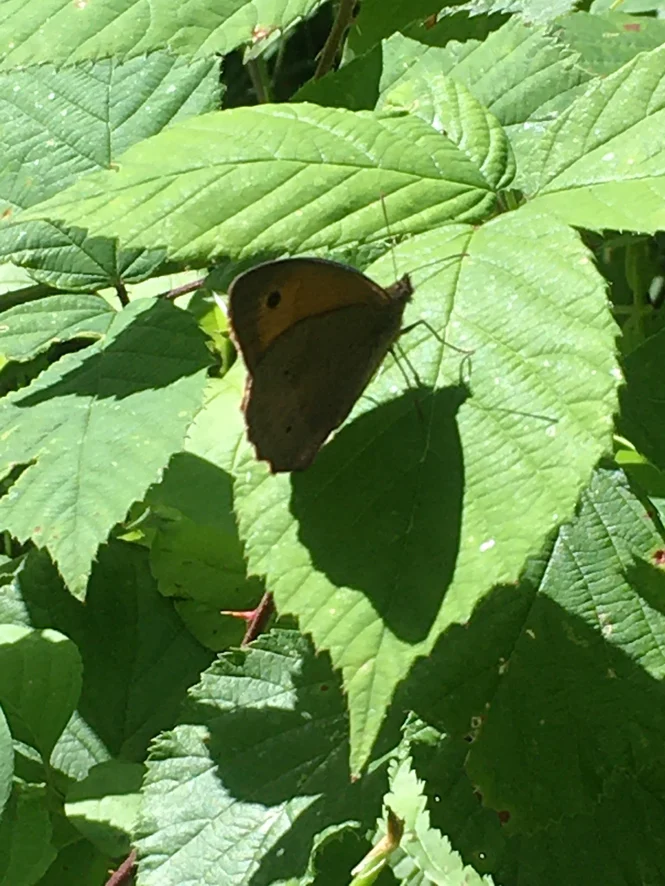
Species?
Maniola jurtina
